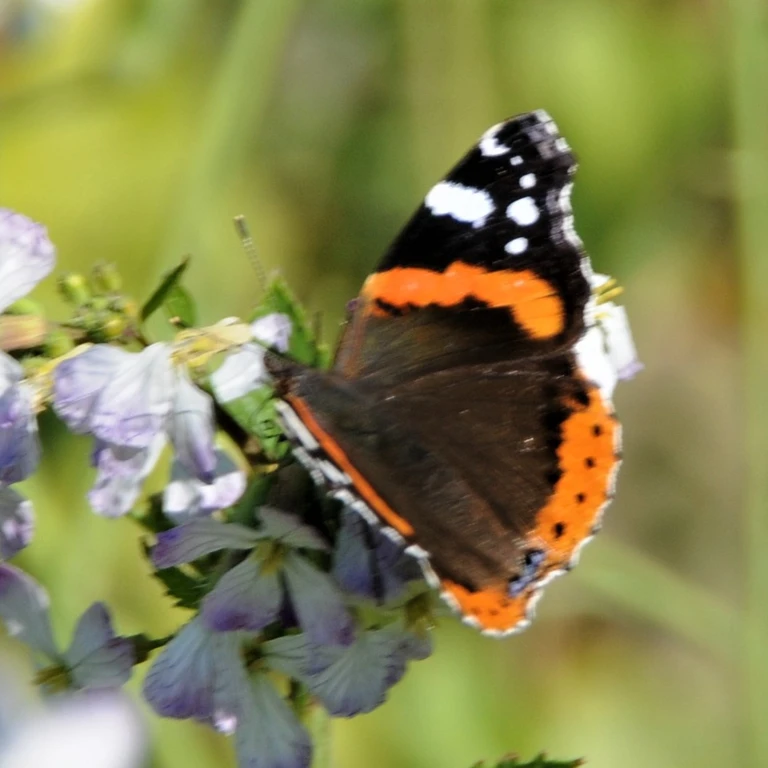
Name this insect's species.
Vanessa atalanta
